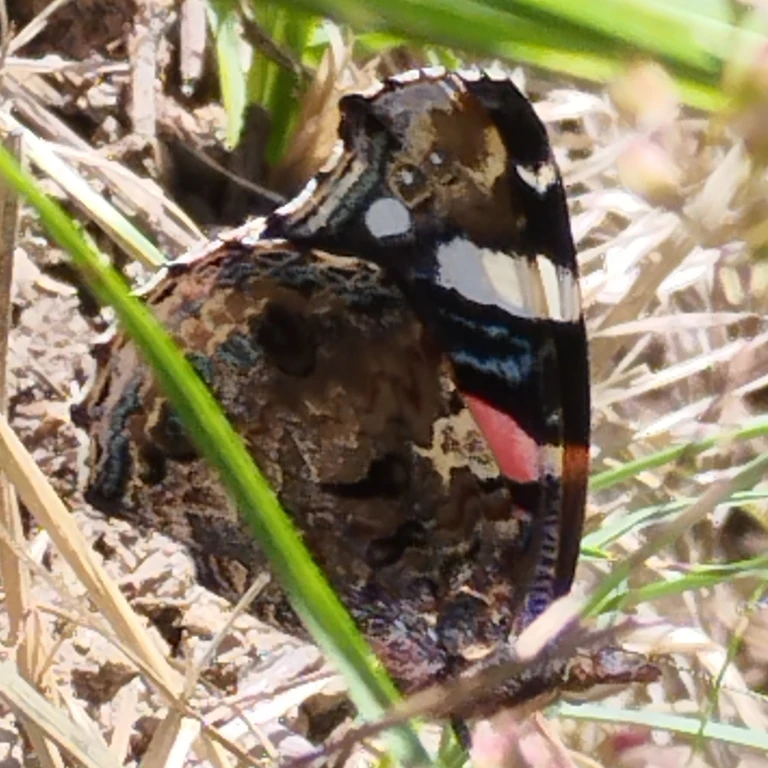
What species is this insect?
Vanessa atalanta
